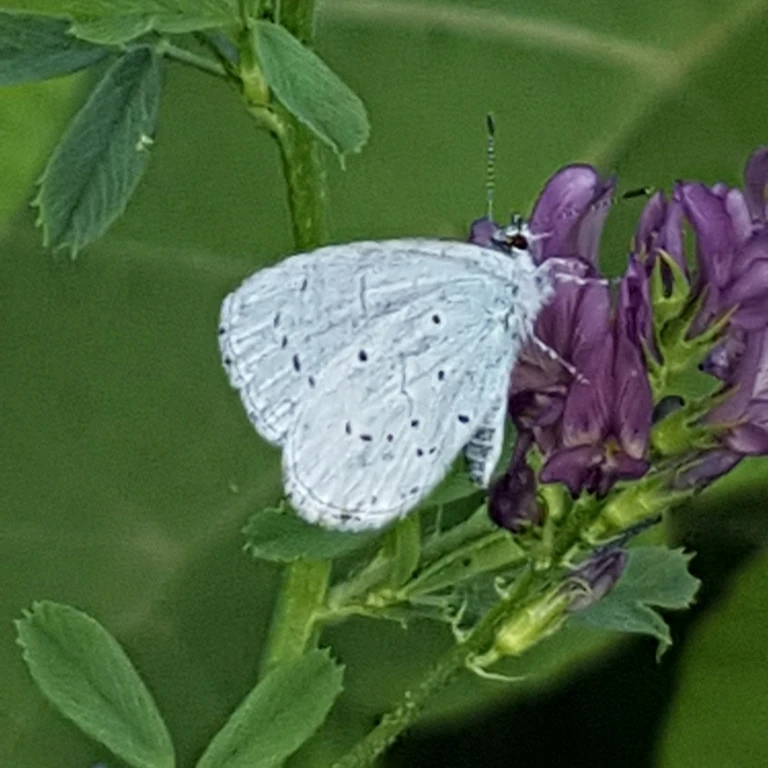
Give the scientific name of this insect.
Celastrina argiolus
